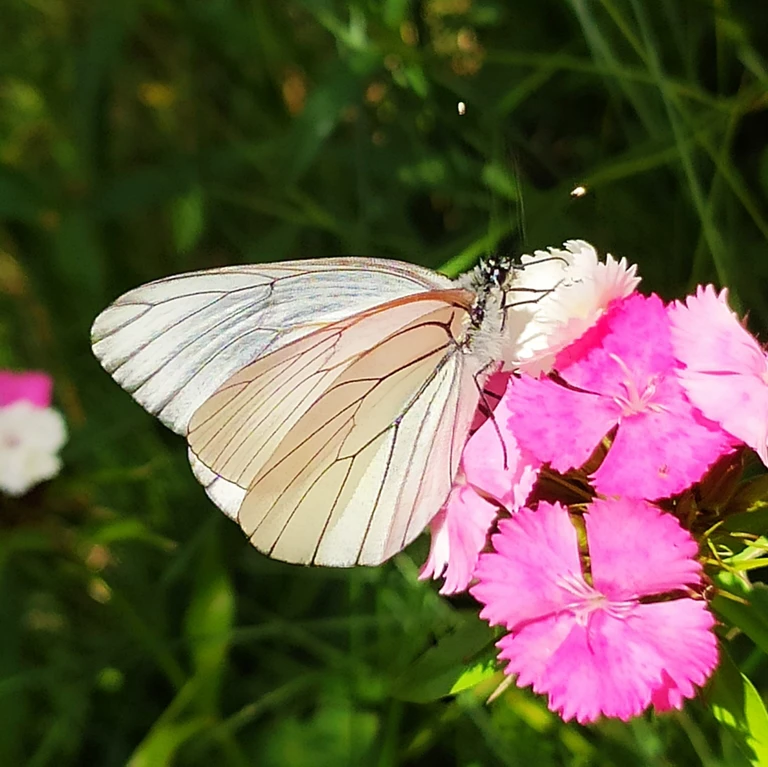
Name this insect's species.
Aporia crataegi
